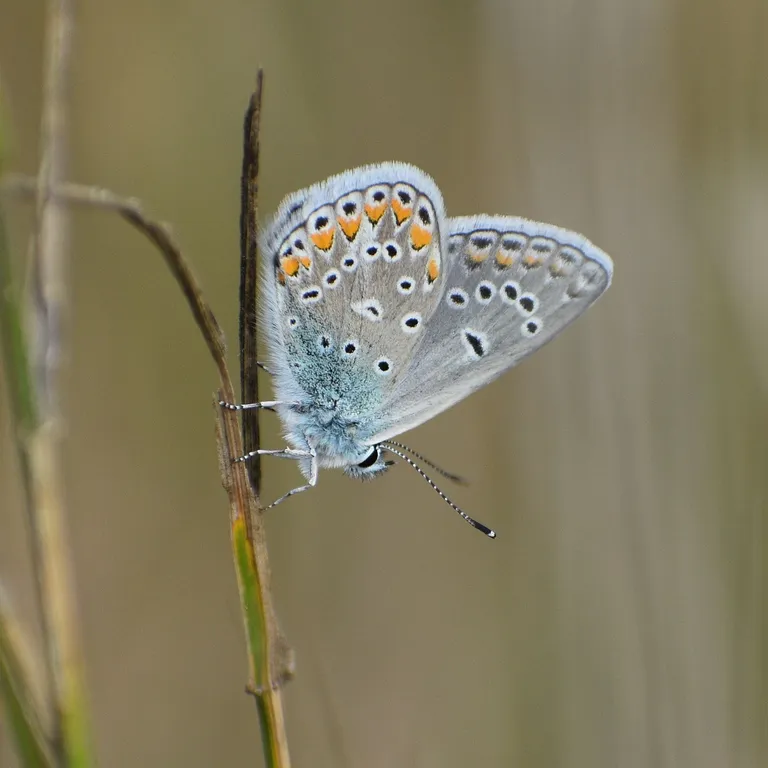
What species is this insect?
Polyommatus thersites
